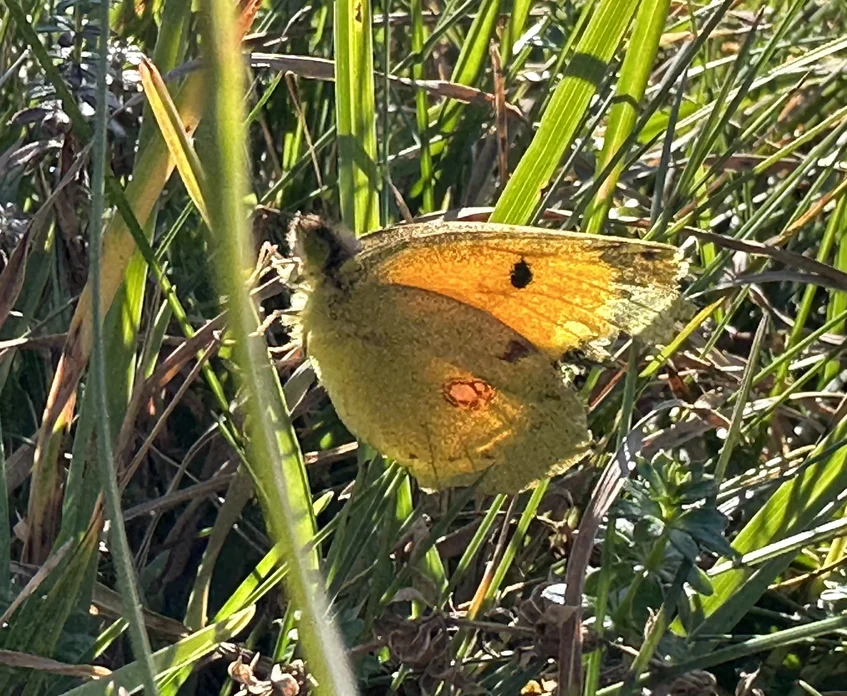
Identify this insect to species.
Colias croceus
